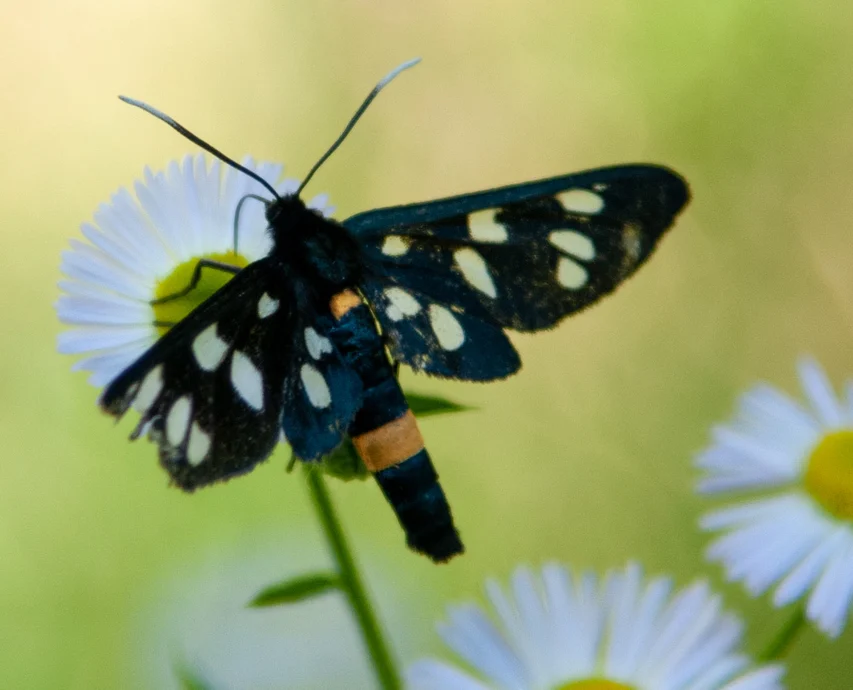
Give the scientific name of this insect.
Amata phegea
